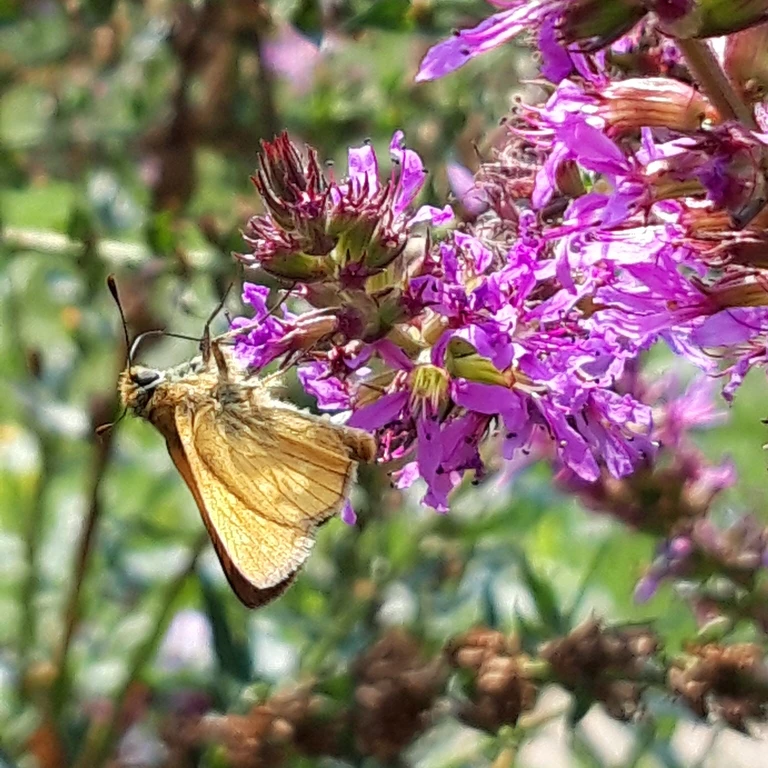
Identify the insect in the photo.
Ochlodes sylvanus (also Ochlodes venata)
